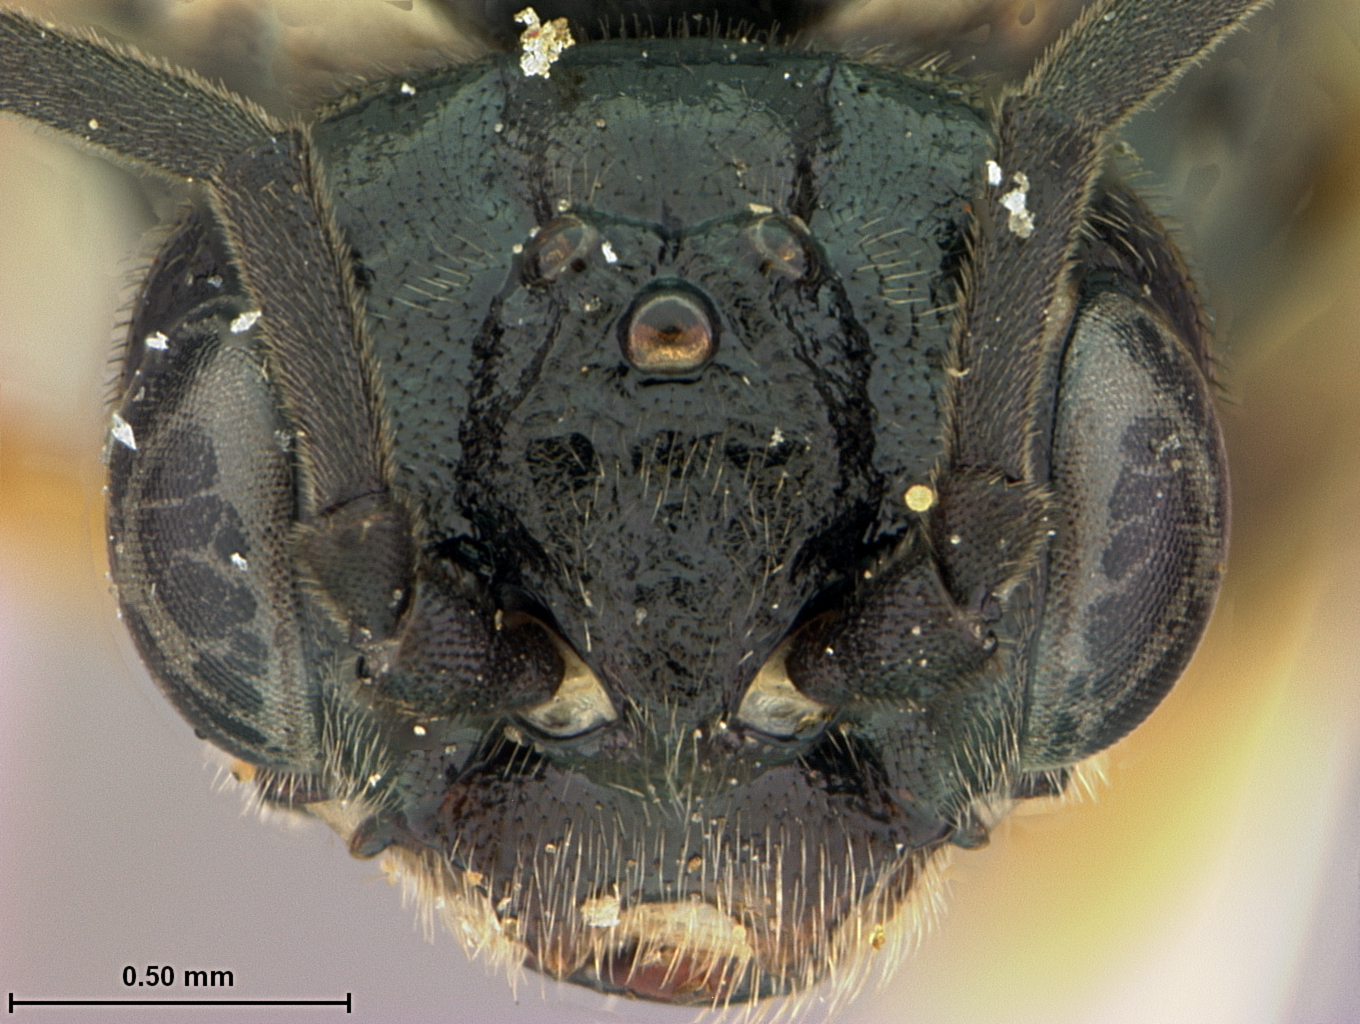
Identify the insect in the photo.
Aphilodyctium rubripes
